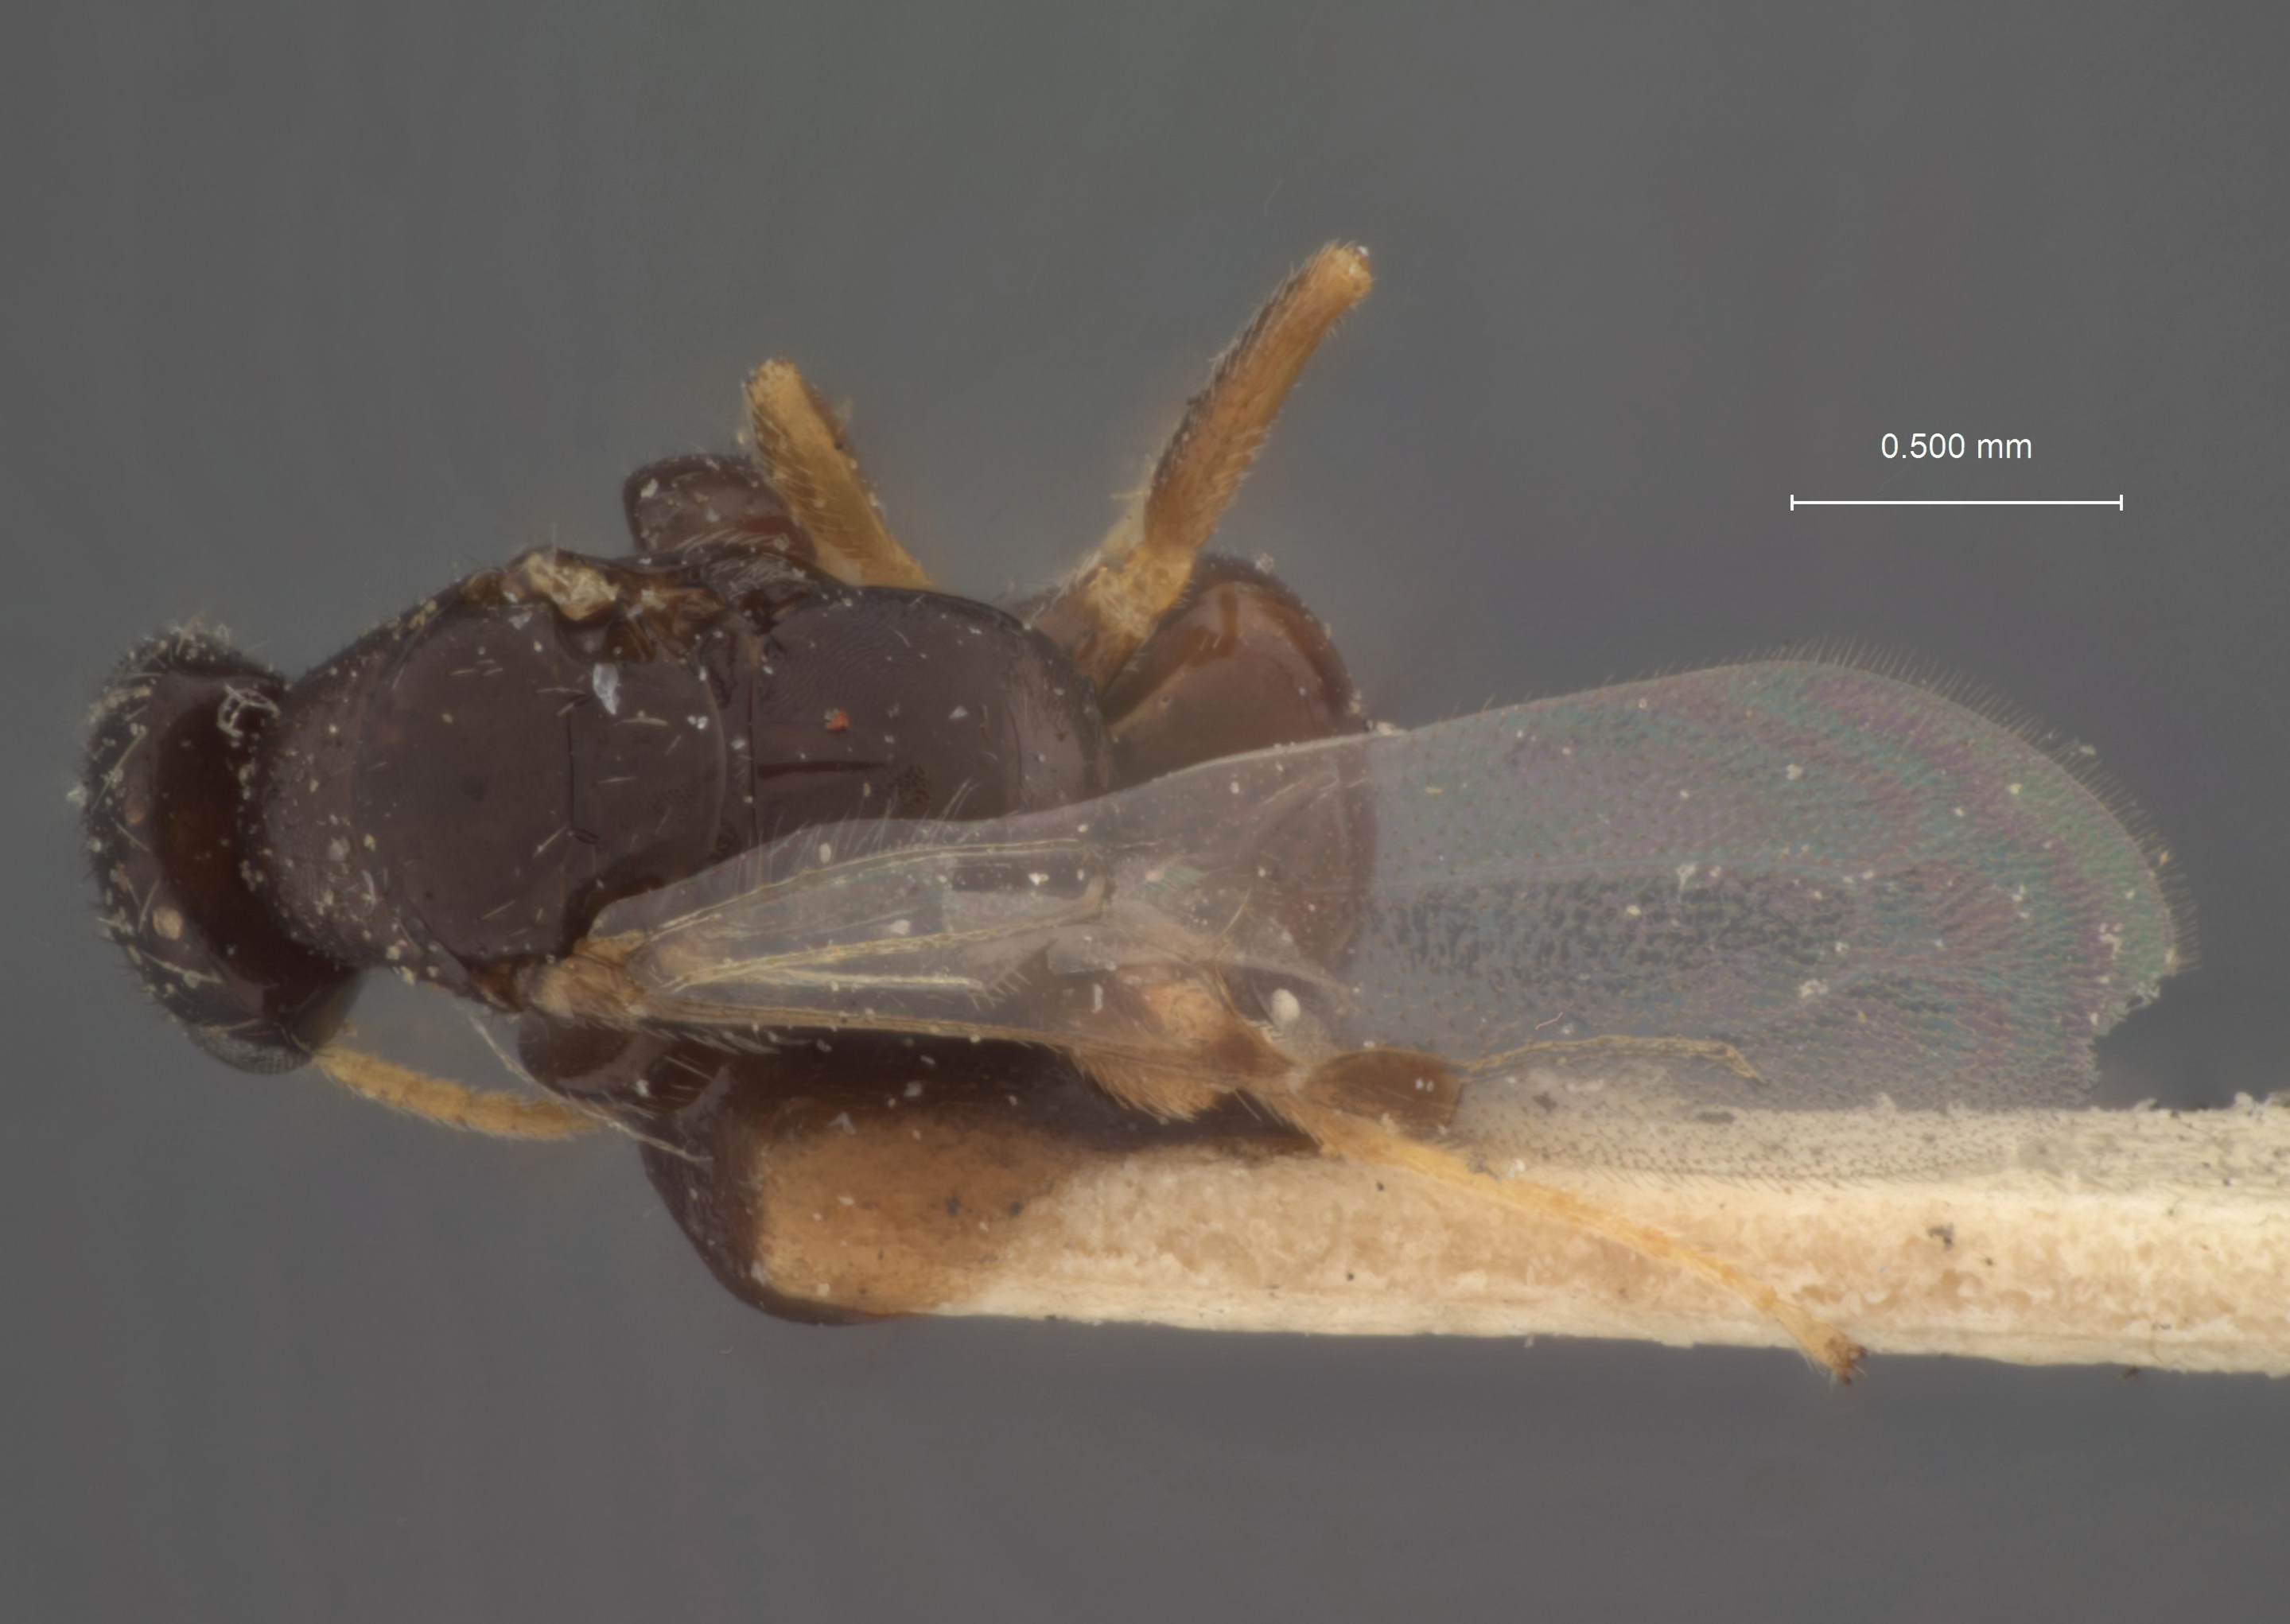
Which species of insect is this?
Goniozus platynotae
